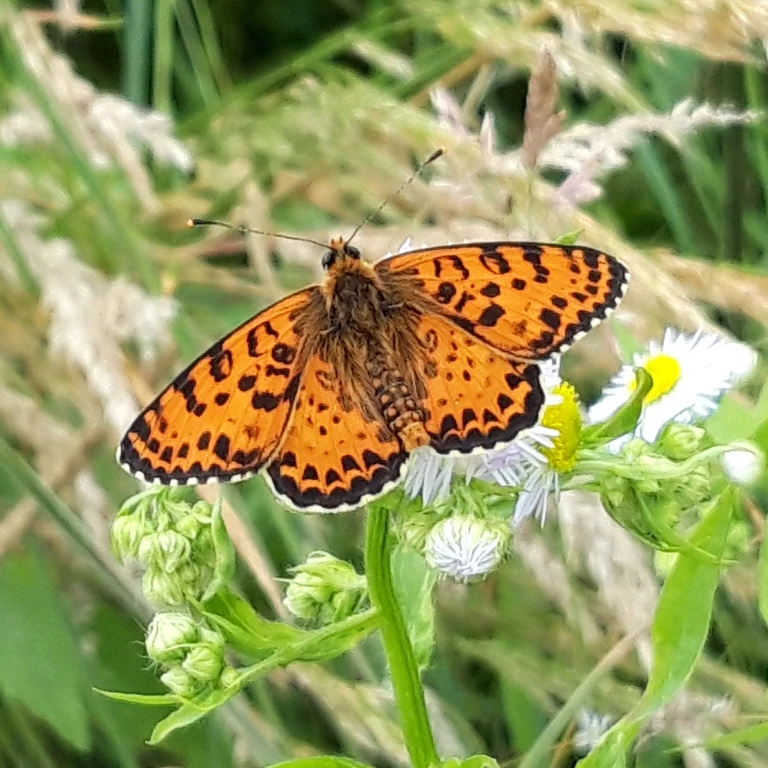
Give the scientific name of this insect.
Melitaea didyma
